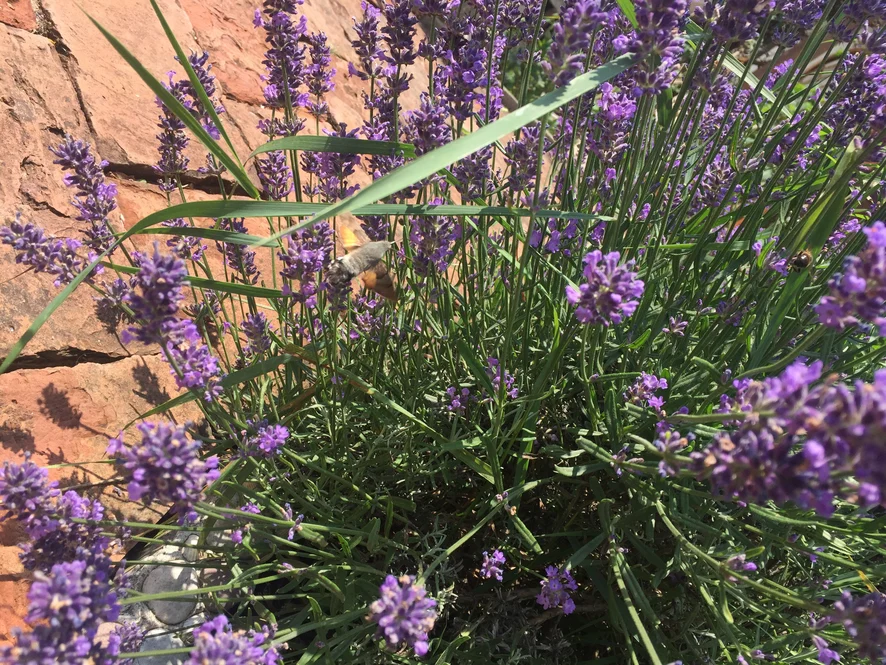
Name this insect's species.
Macroglossum stellatarum
